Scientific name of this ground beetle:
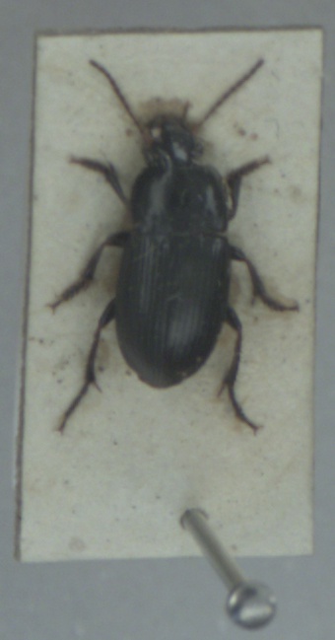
Harpalus anxius
